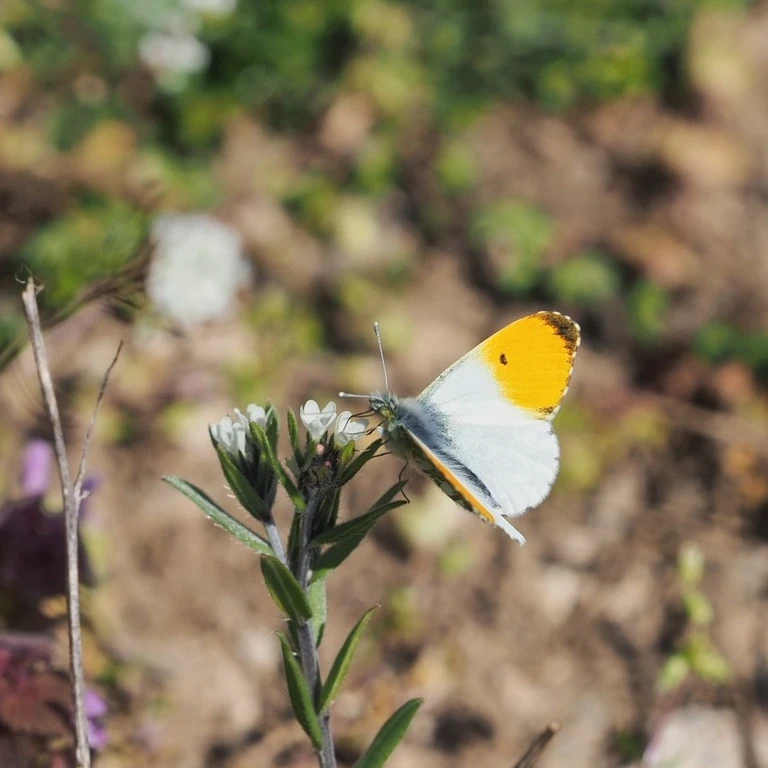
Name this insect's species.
Anthocharis cardamines
